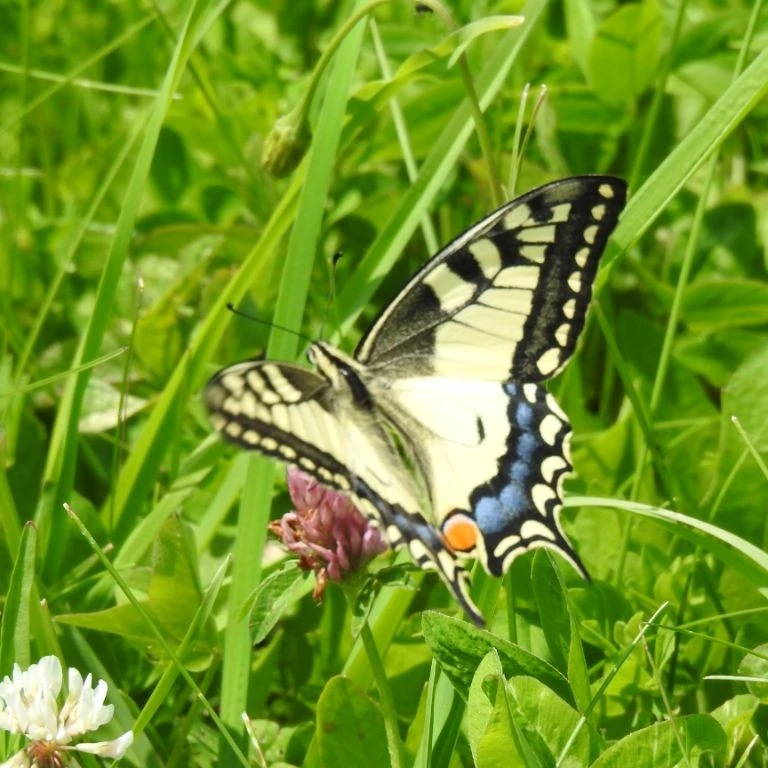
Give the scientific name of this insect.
Papilio machaon
